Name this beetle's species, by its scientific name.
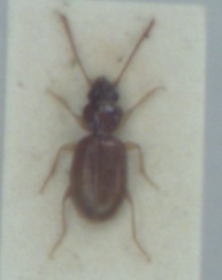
Epaphius secalis
